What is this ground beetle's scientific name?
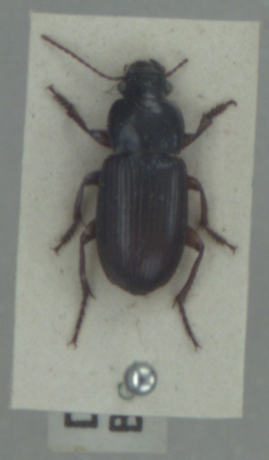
Harpalus affinis
